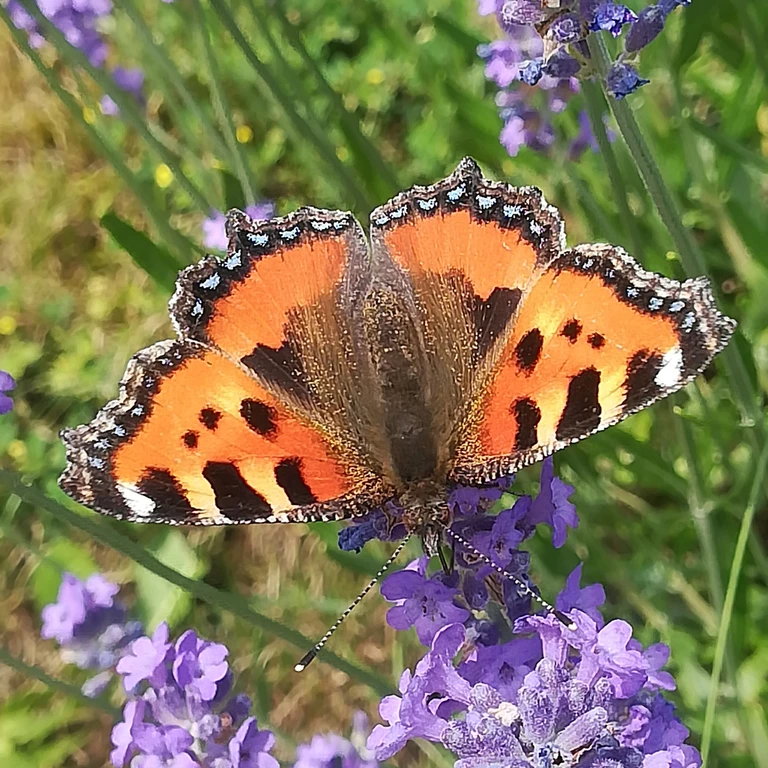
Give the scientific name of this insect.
Aglais urticae
